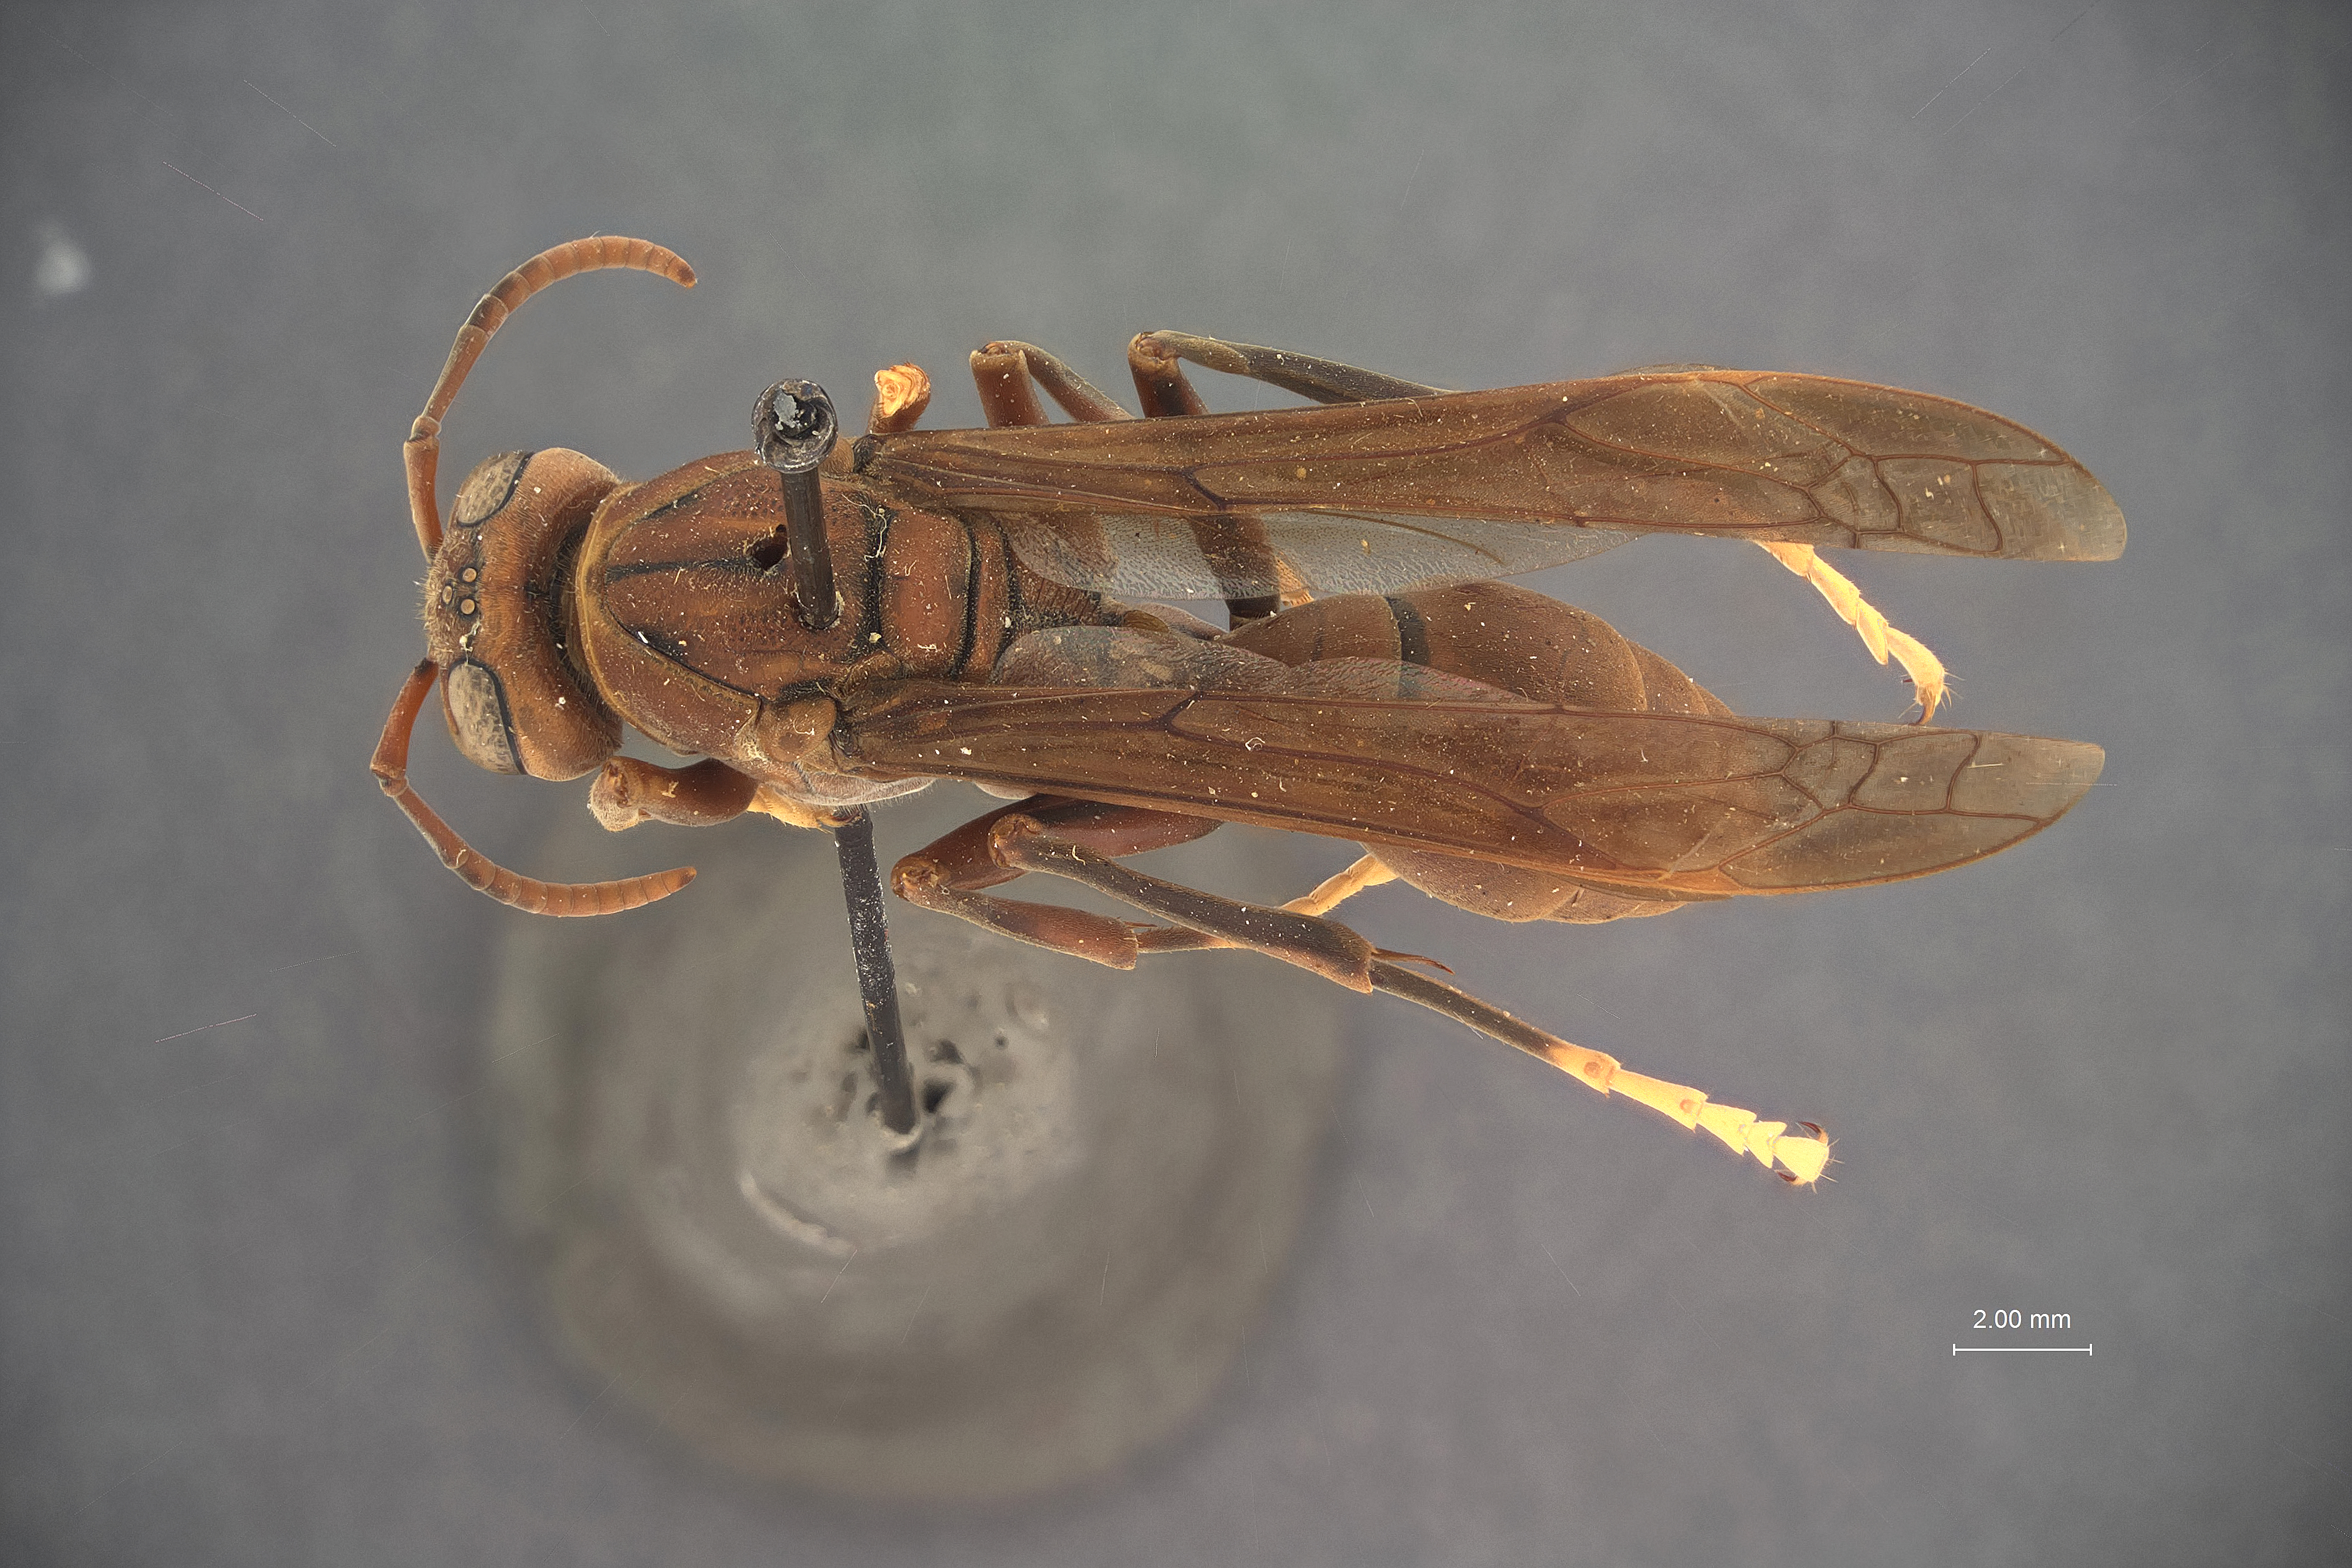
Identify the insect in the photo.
Polistes rothneyi
